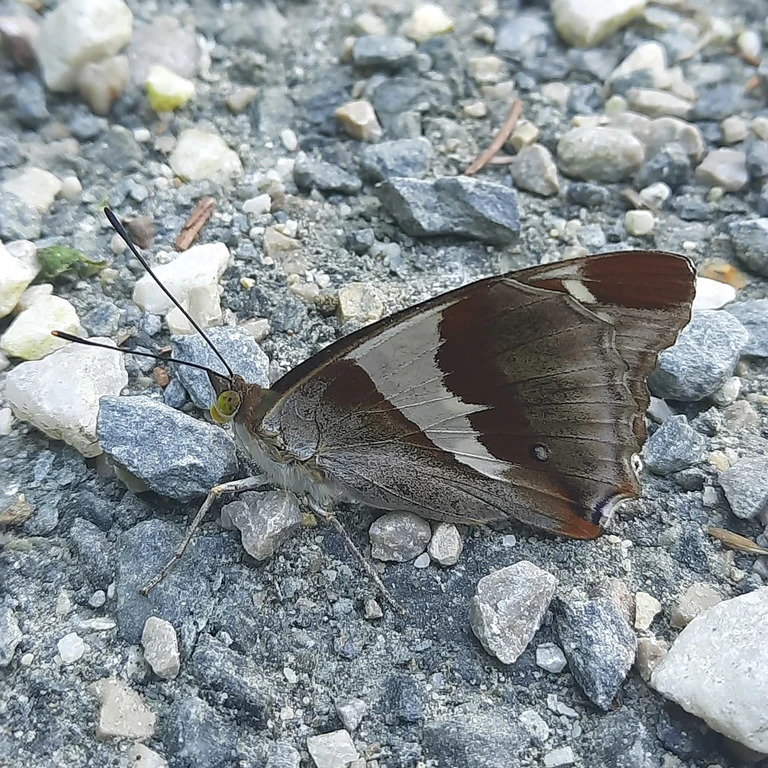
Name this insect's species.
Apatura iris
